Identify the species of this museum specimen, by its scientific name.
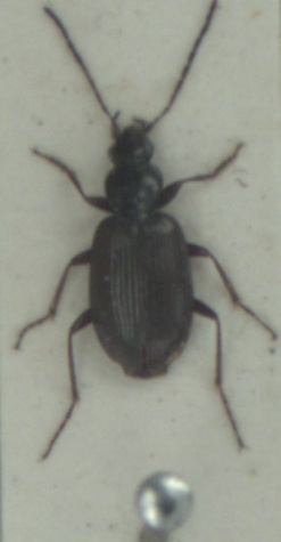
Agonum micans
